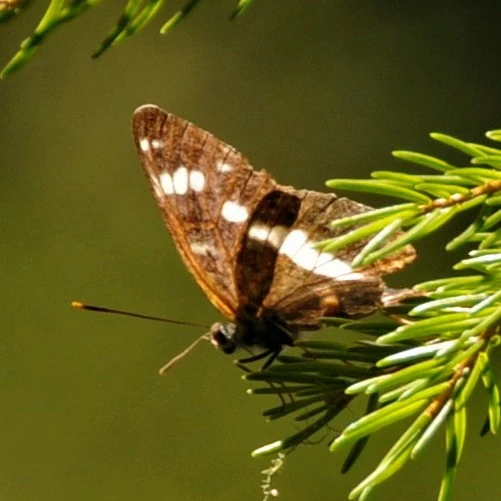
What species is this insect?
Limenitis camilla (also Ladoga camilla)
